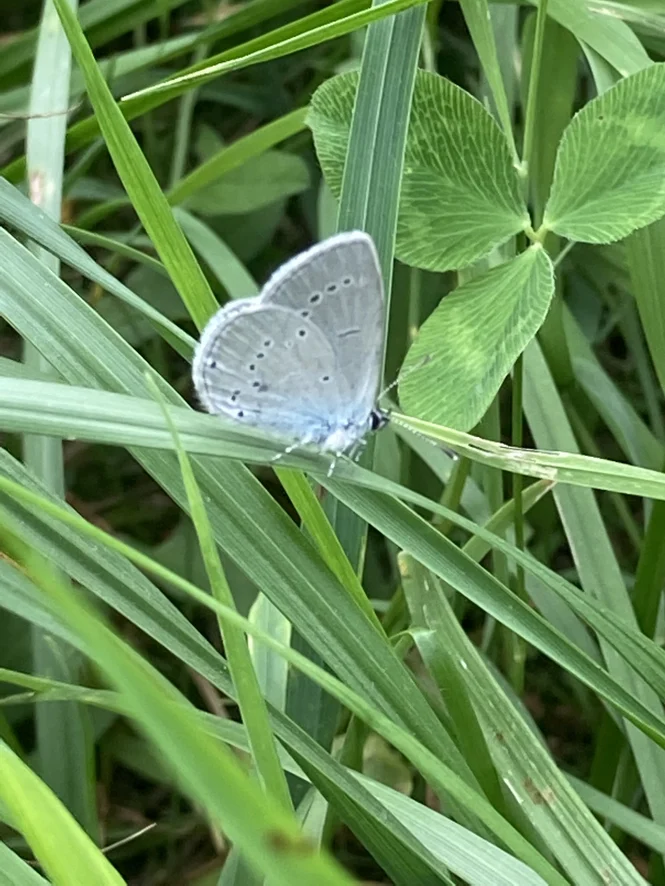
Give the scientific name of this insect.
Cupido minimus
